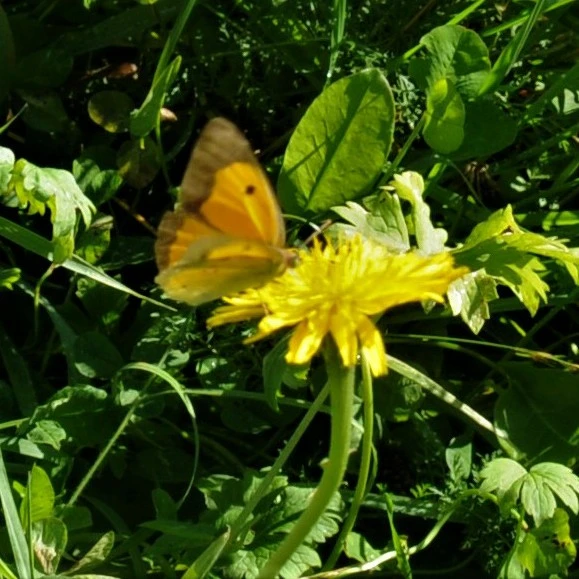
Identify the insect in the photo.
Colias croceus
